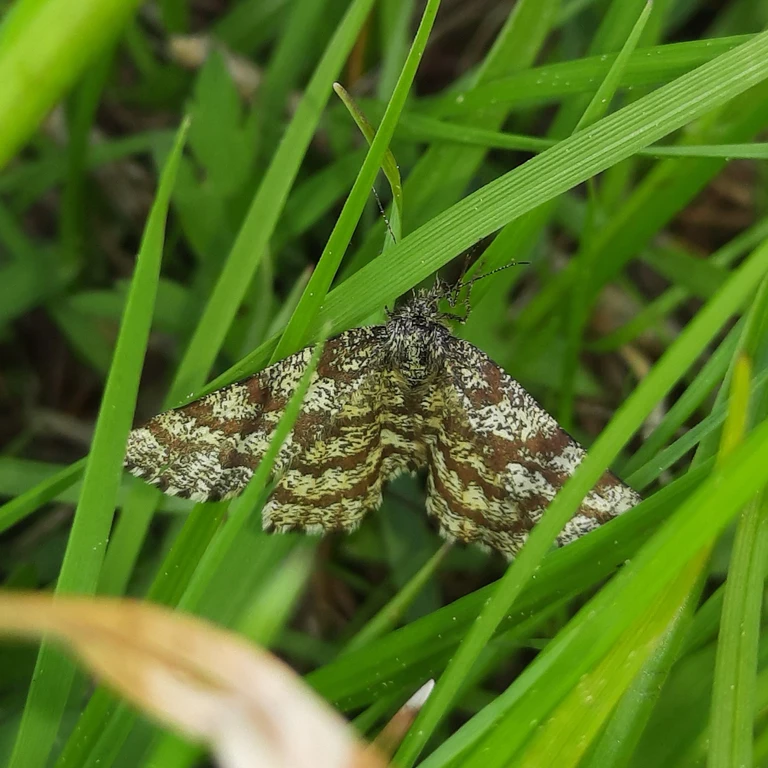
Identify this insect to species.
Ematurga atomaria
